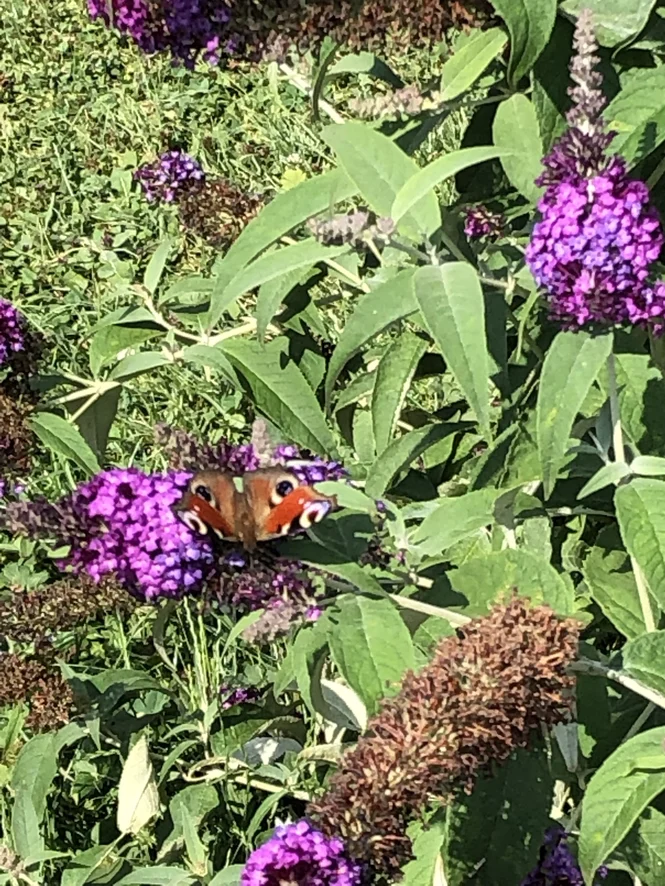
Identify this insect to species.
Aglais io
